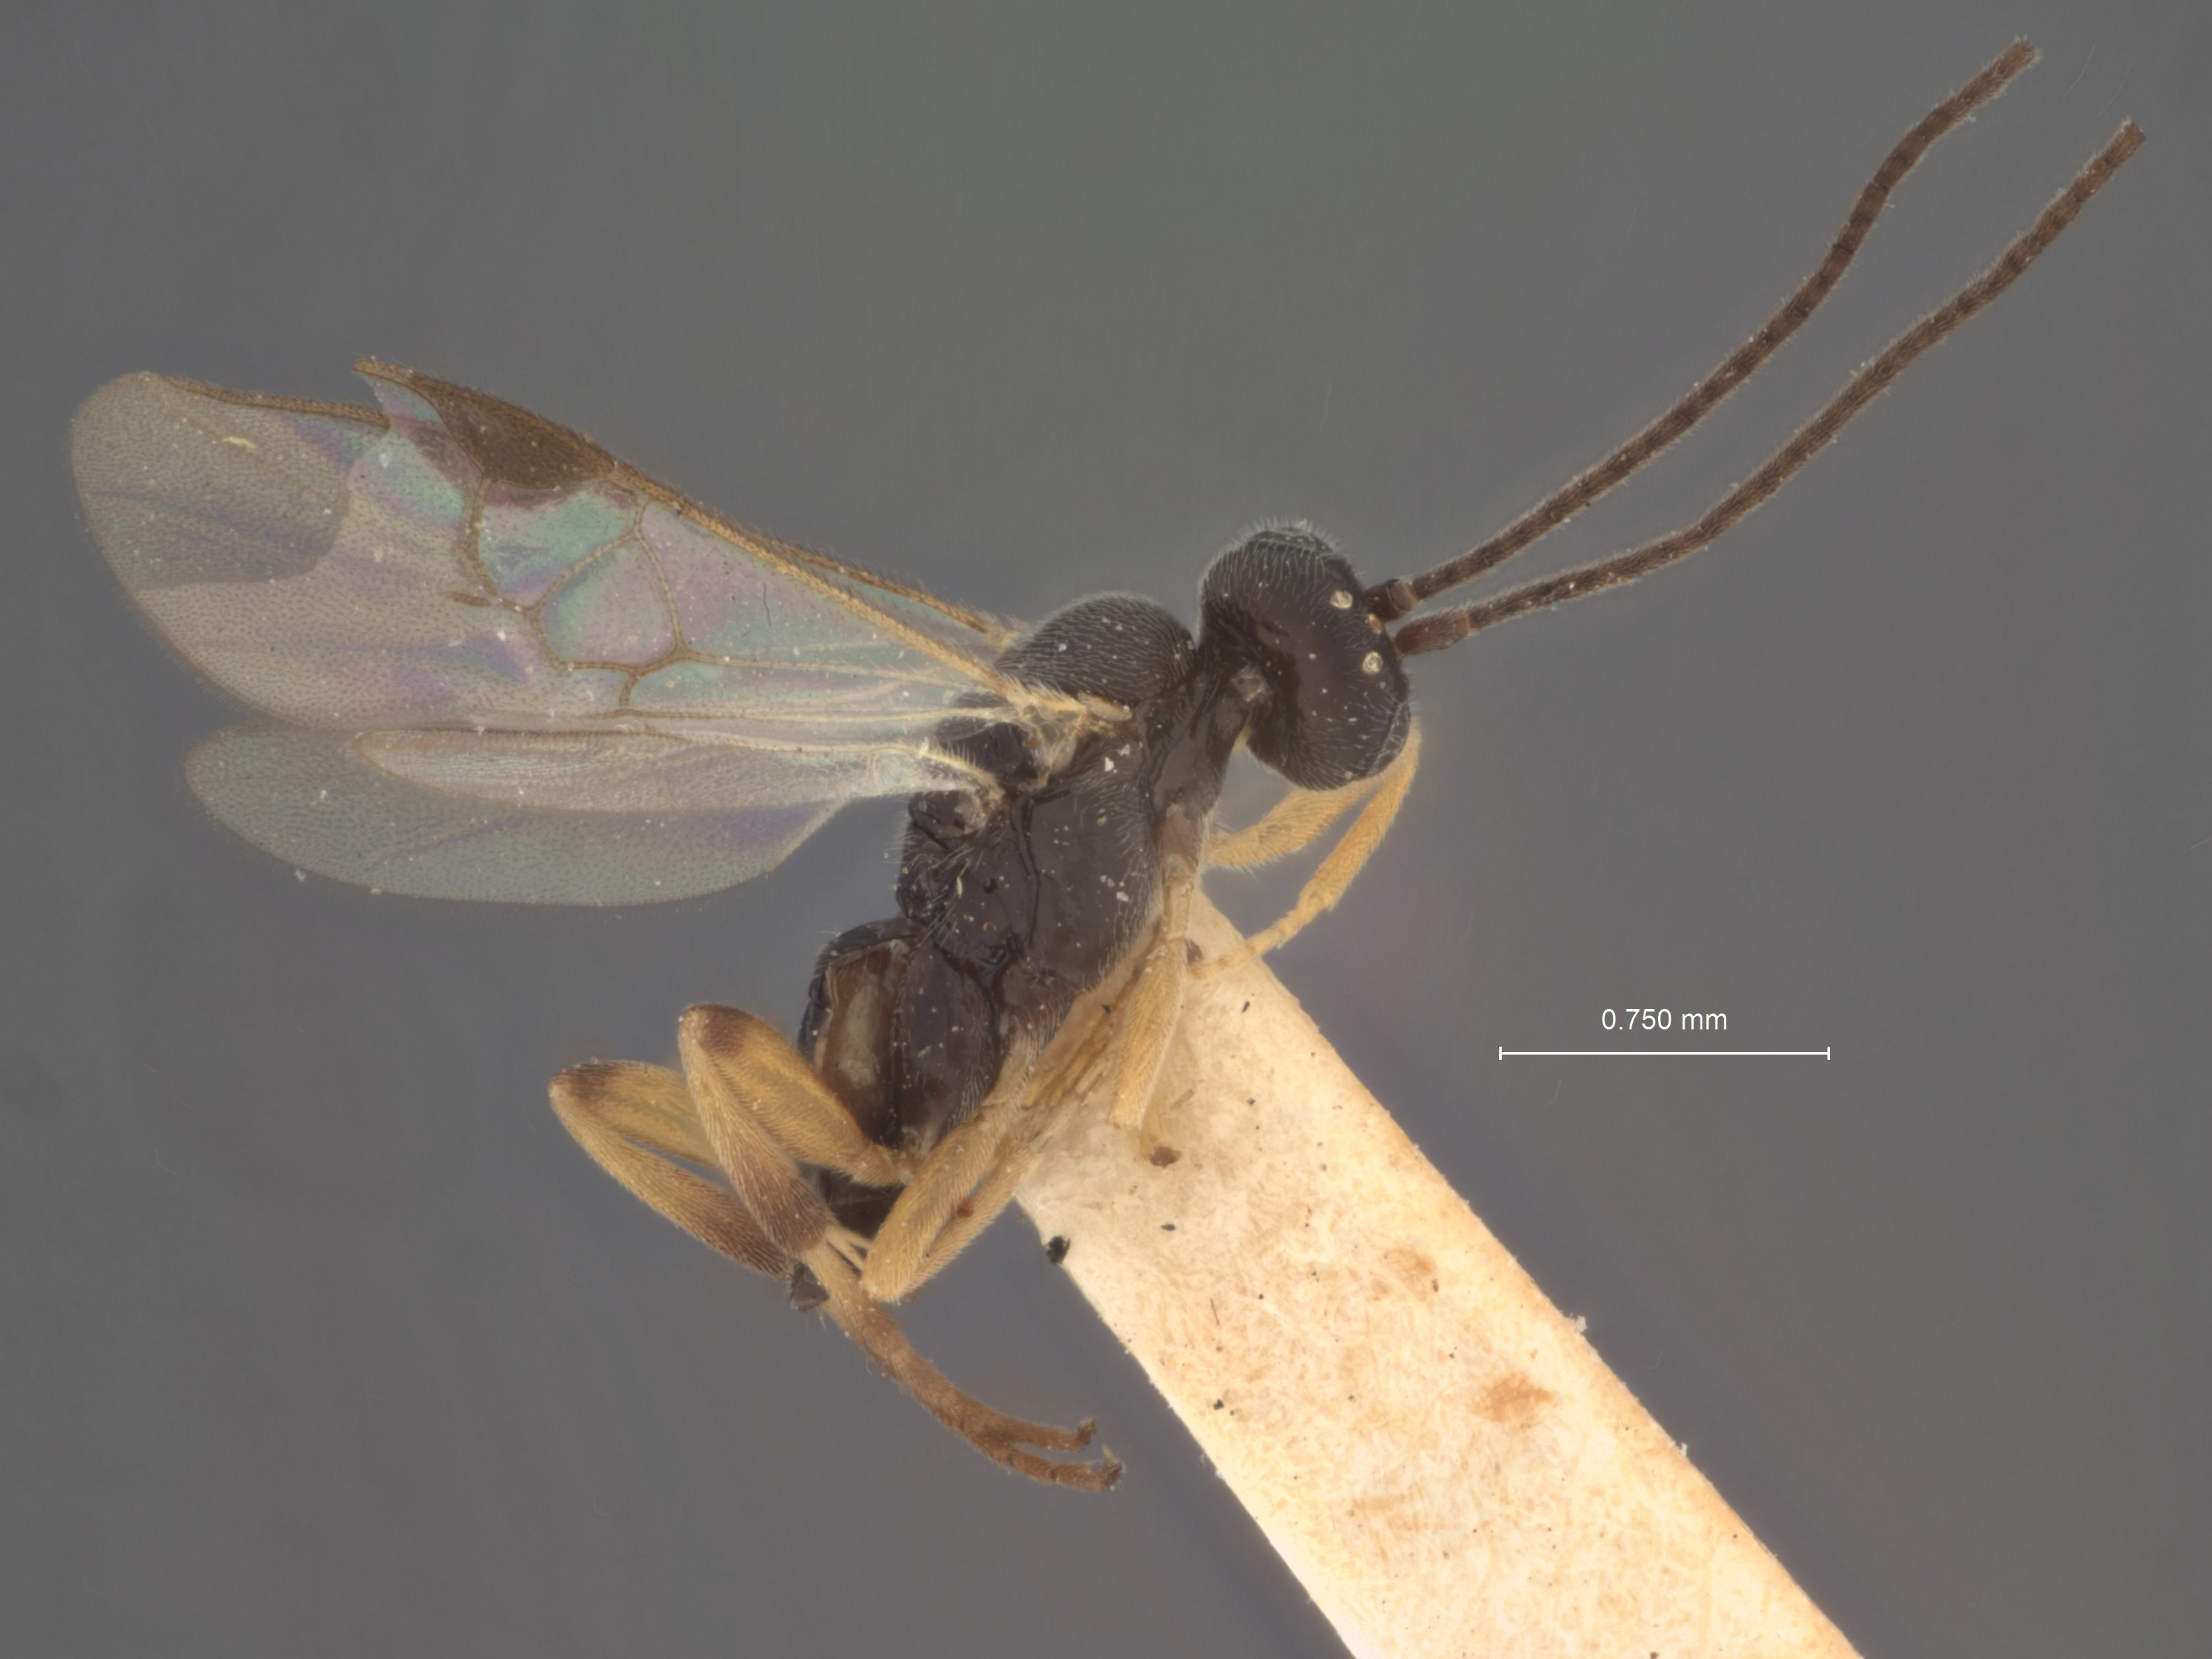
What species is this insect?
Apanteles websteri
